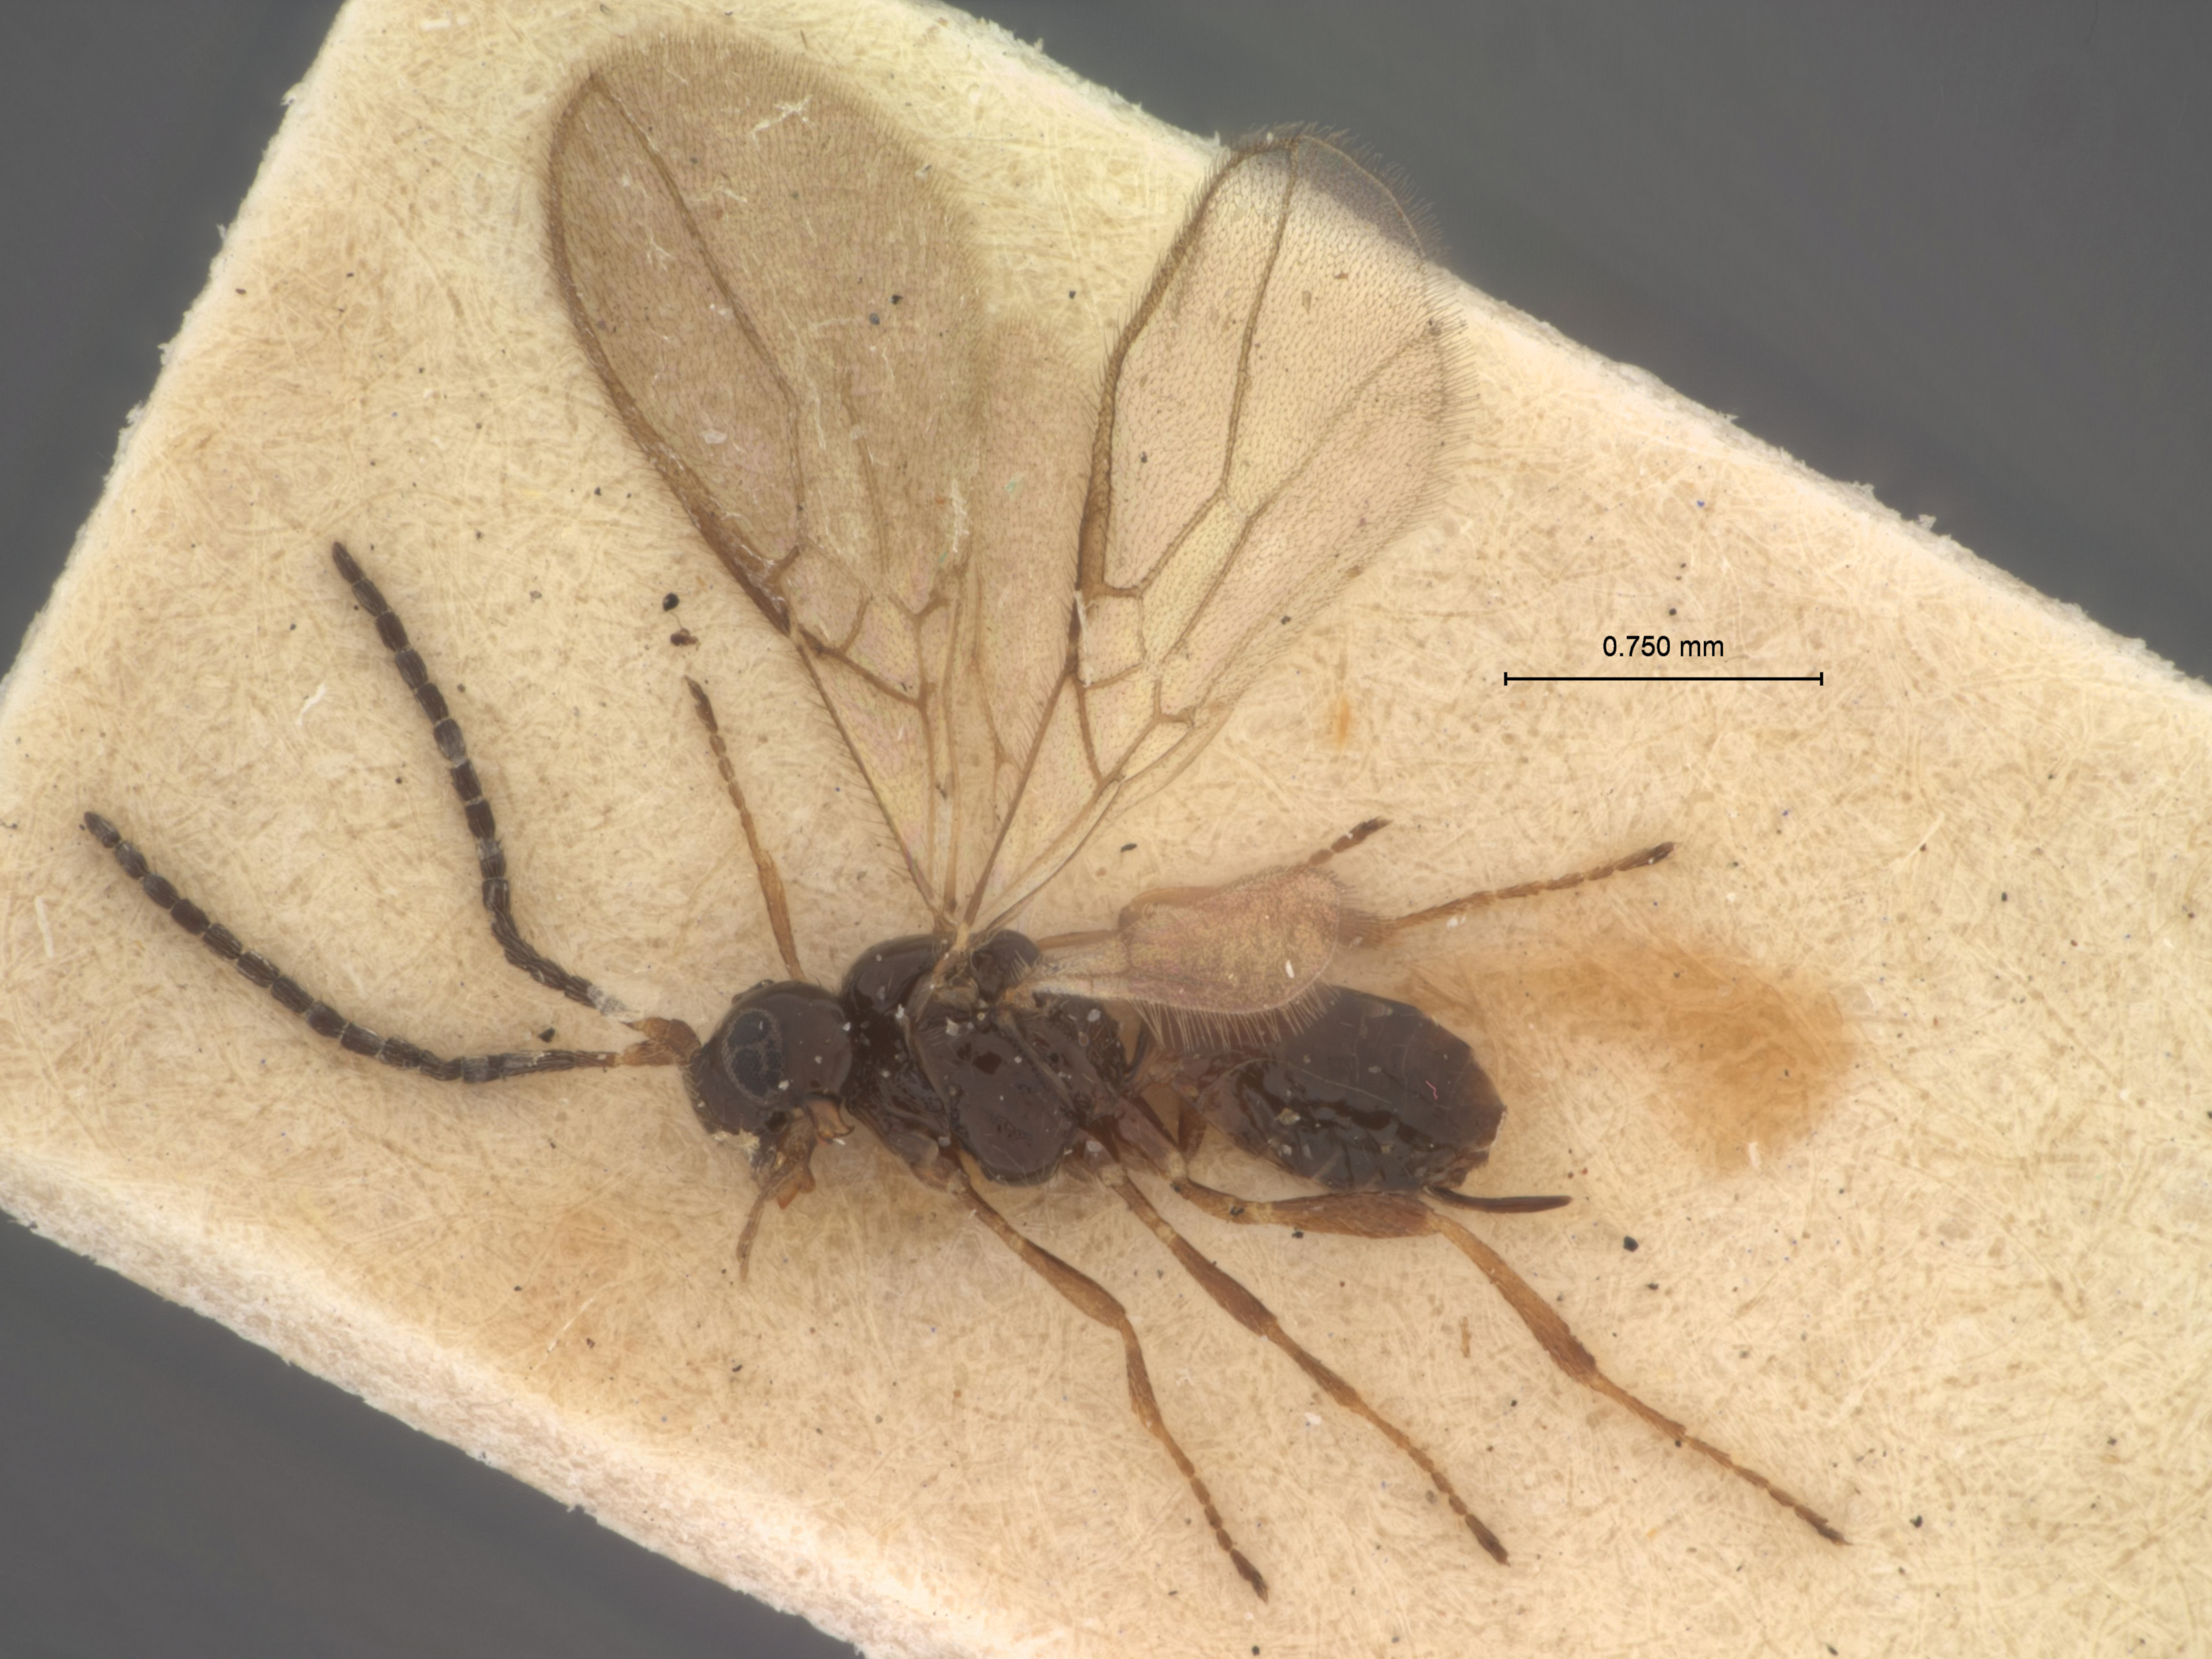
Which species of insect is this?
Aspilota daemon
